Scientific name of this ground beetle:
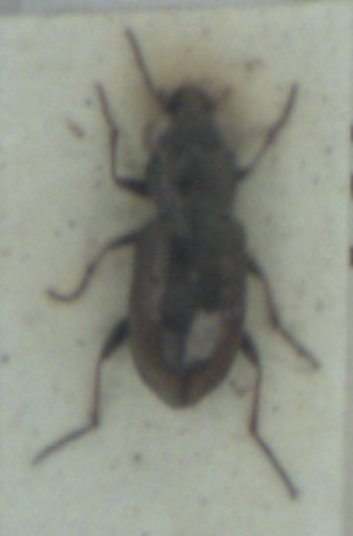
Notiophilus biguttatus
